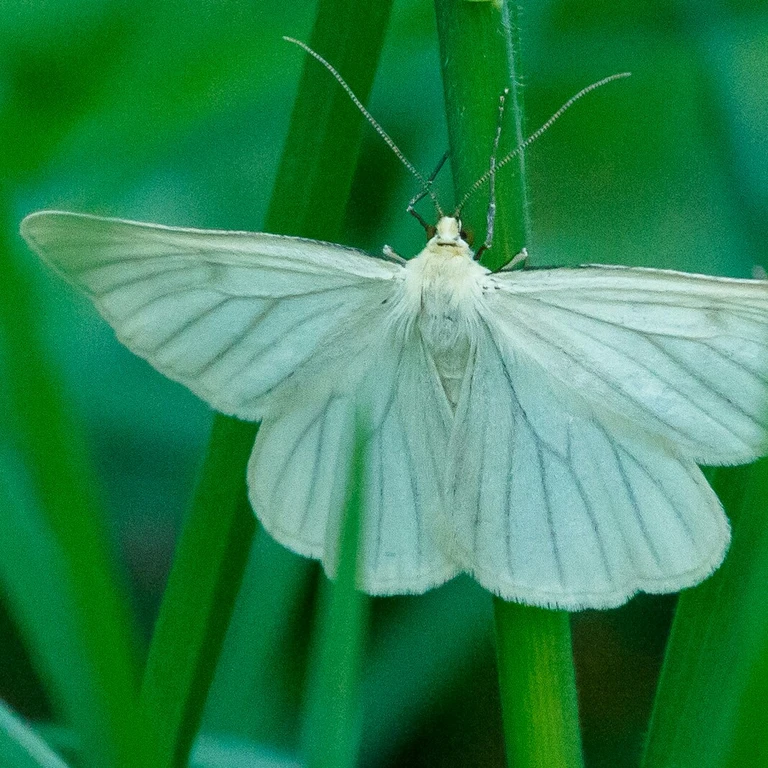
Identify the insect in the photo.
Siona lineata
